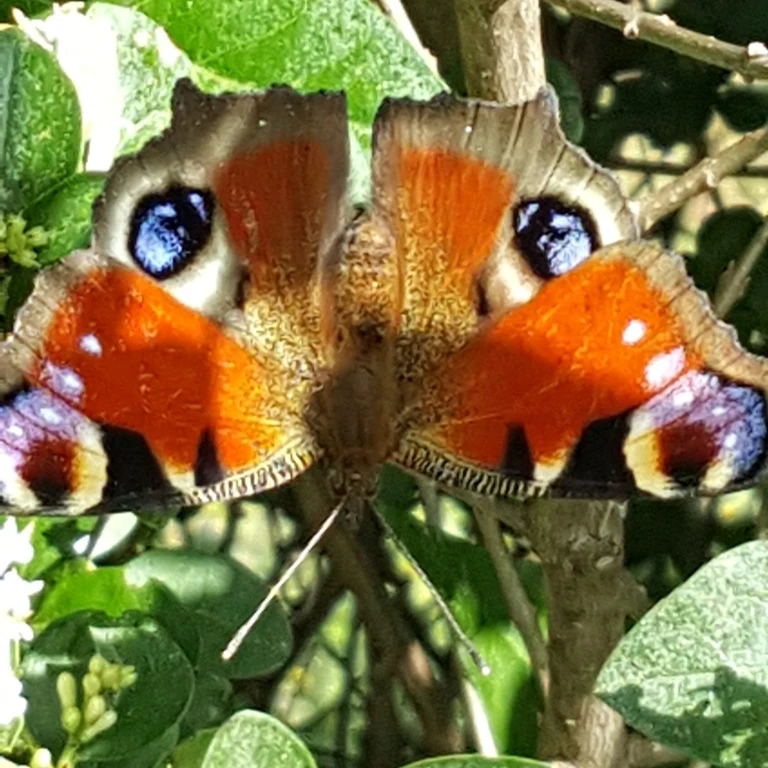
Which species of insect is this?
Aglais io
